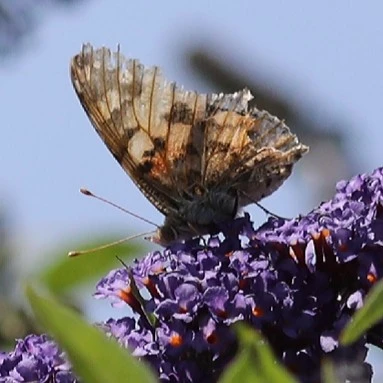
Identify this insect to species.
Vanessa cardui
